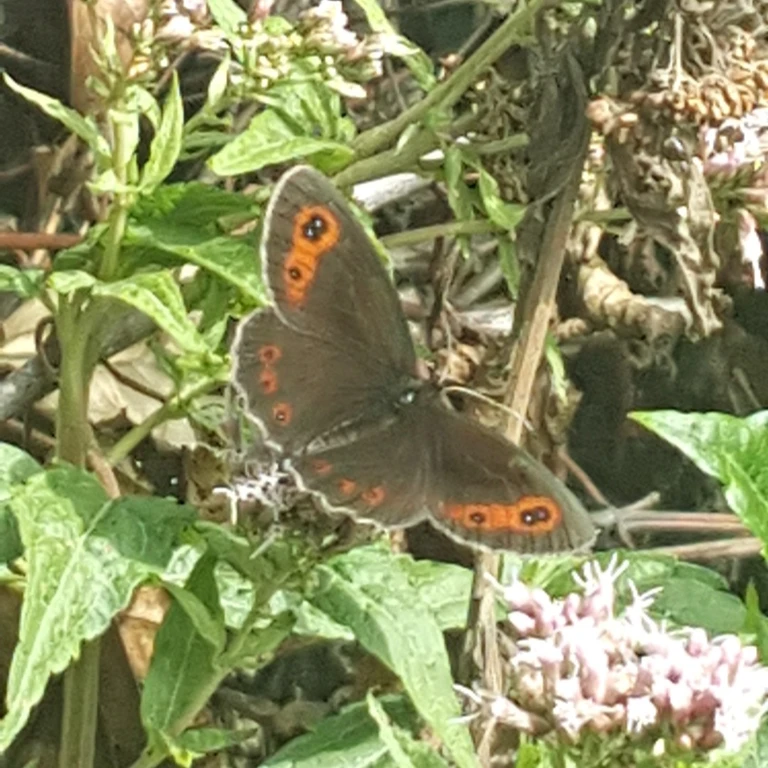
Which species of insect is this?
Erebia aethiops
